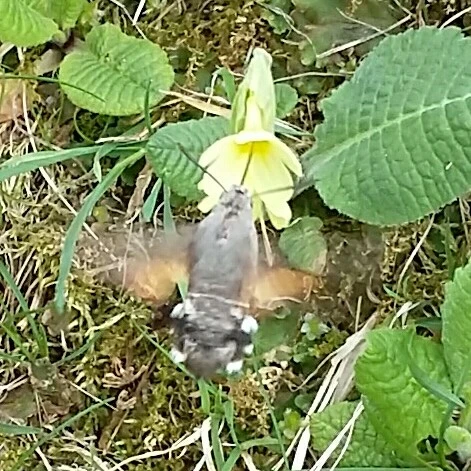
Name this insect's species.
Macroglossum stellatarum
